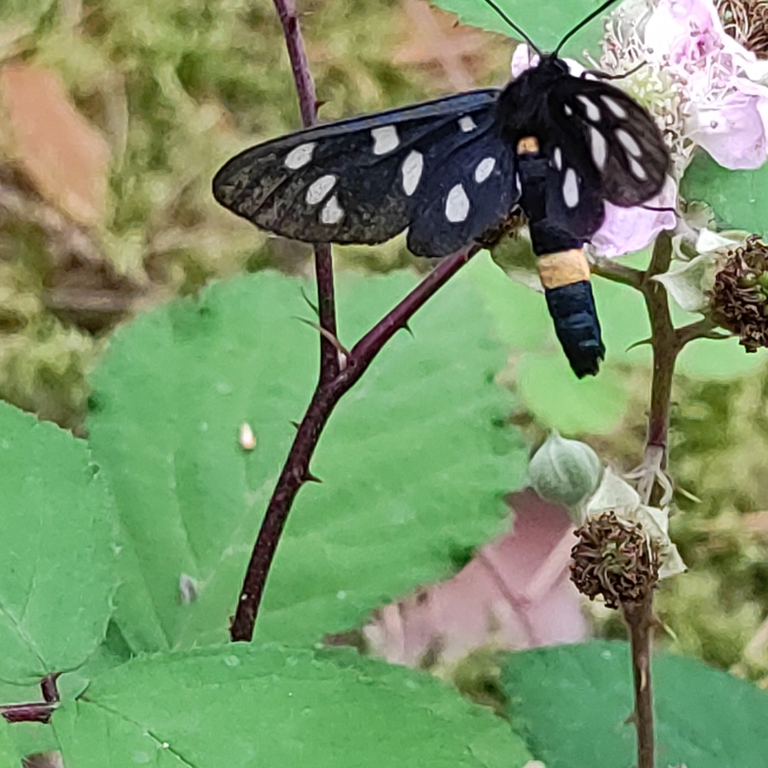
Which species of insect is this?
Amata phegea
